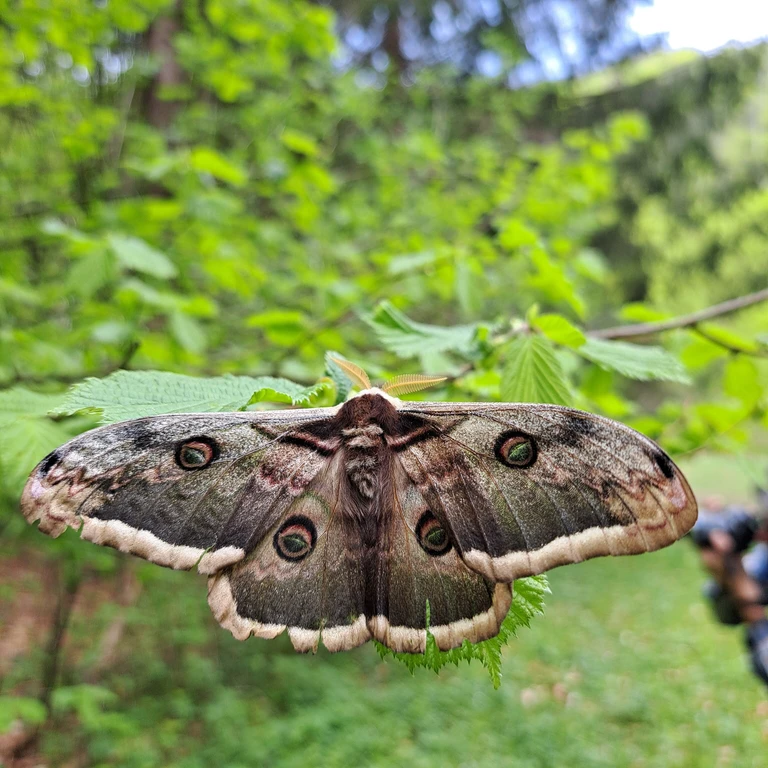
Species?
Saturnia pyri
